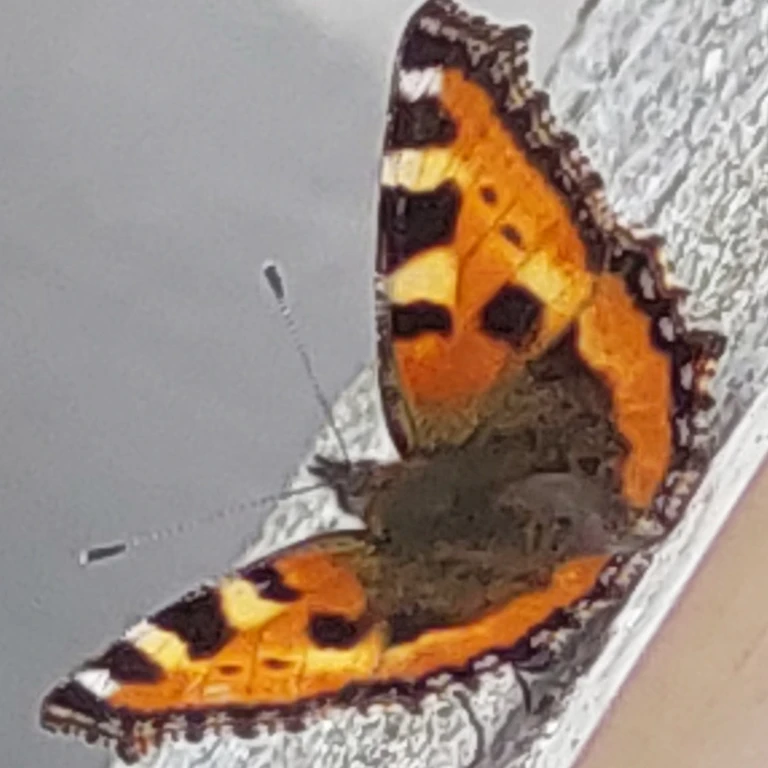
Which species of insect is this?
Aglais urticae
